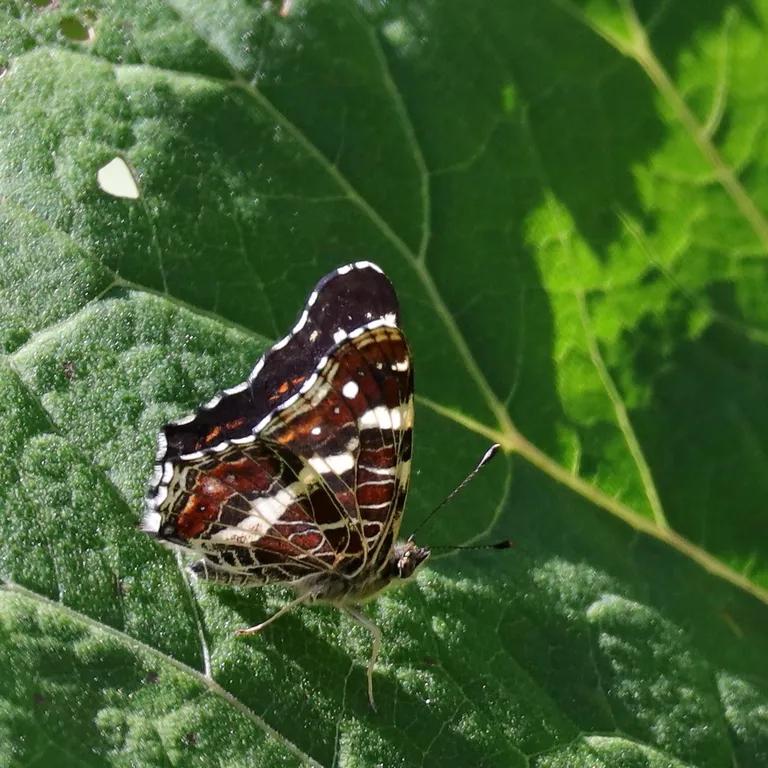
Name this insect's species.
Araschnia levana
